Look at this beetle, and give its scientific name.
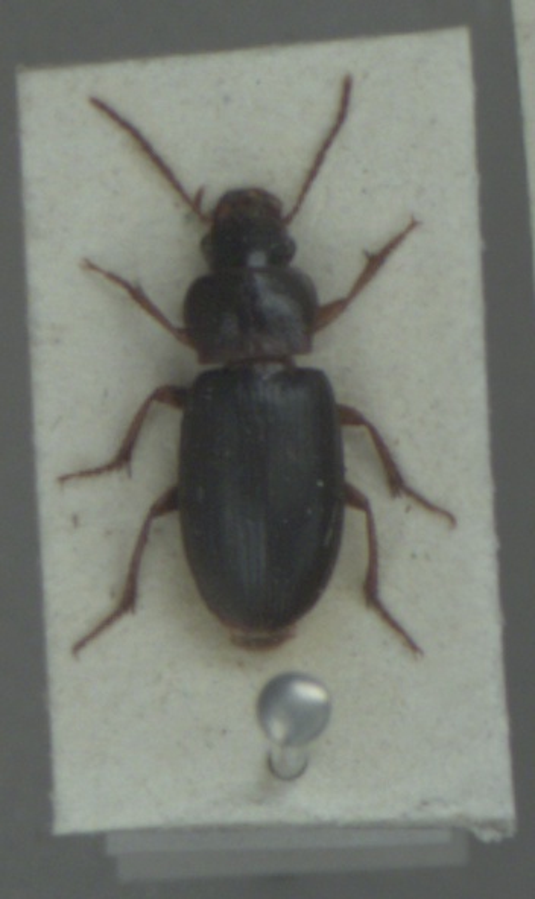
Ophonus rufibarbis
